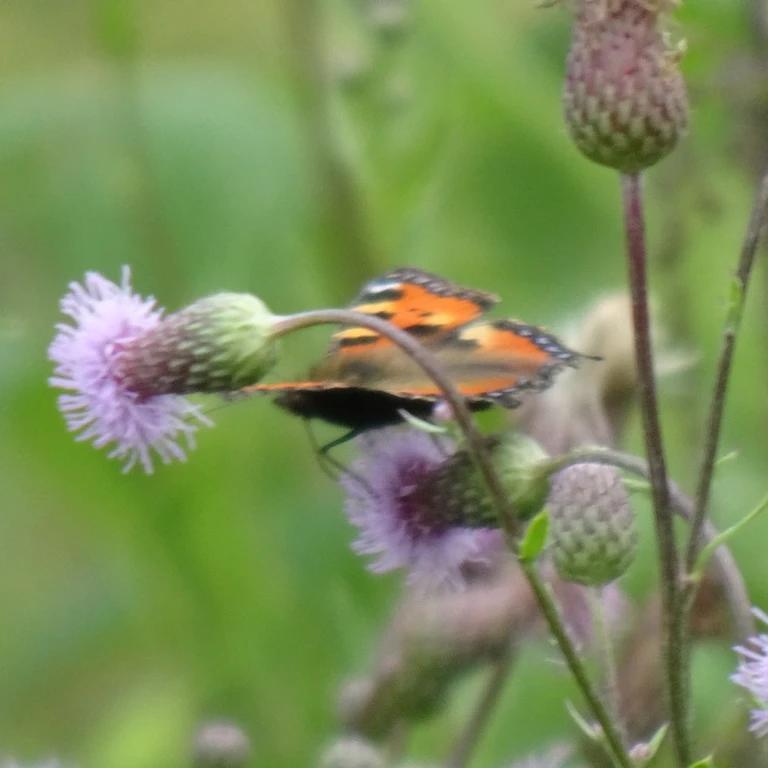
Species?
Aglais urticae
